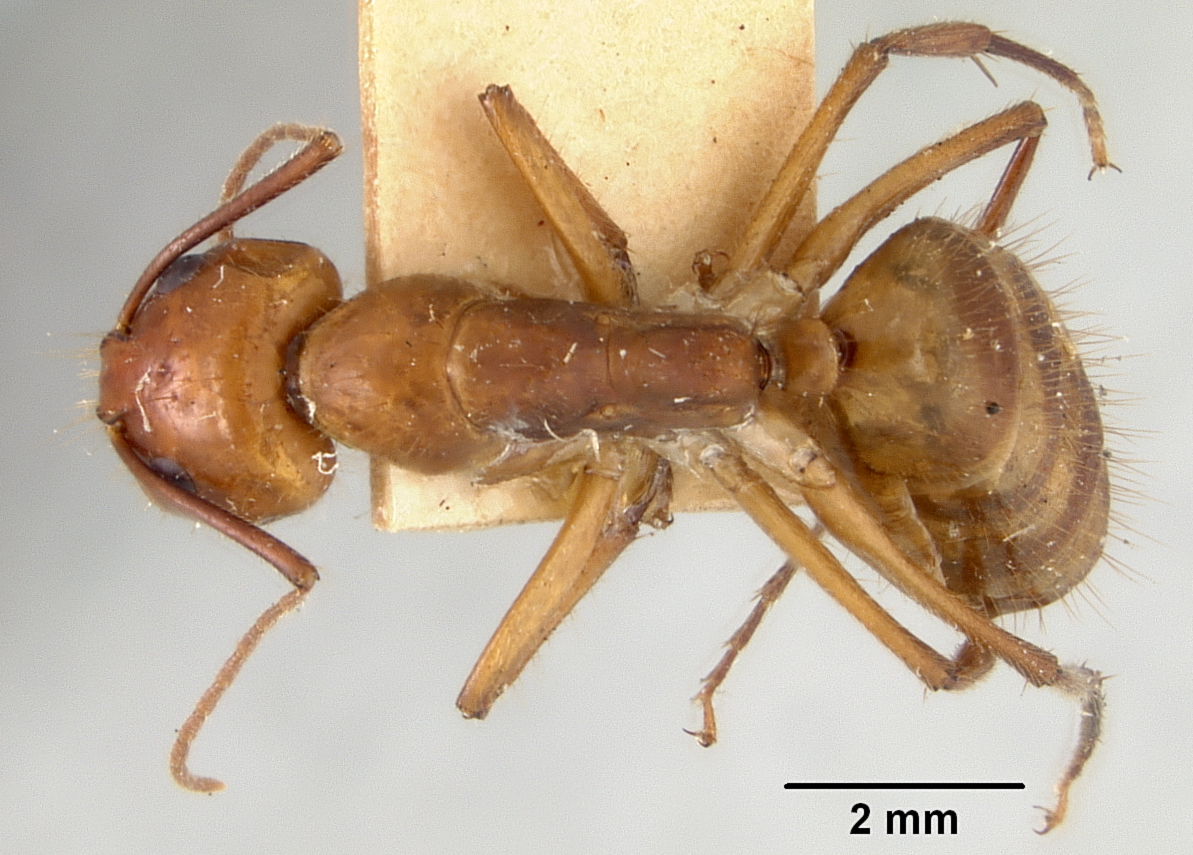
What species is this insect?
Camponotus maculatus
